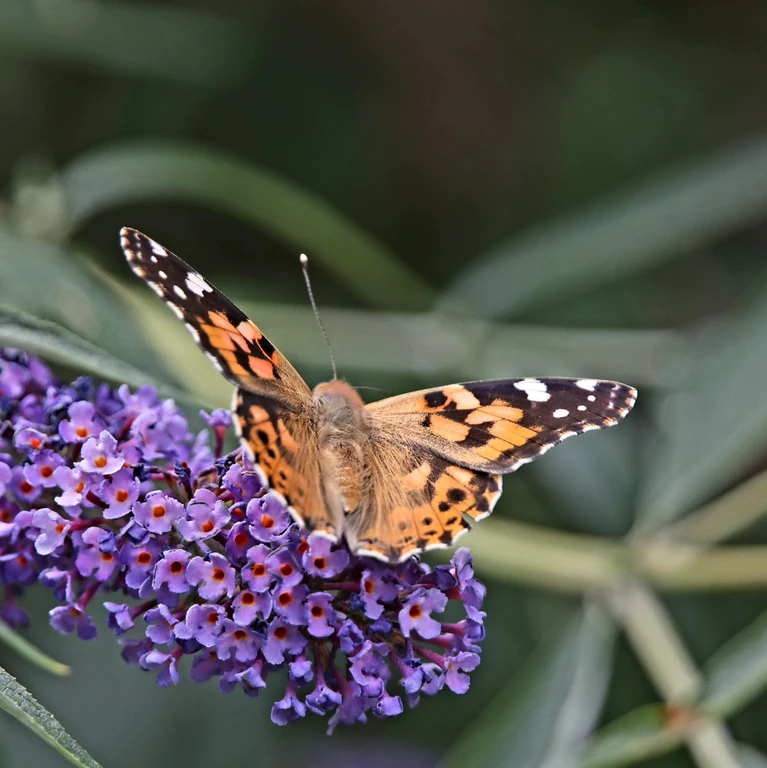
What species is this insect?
Vanessa cardui
